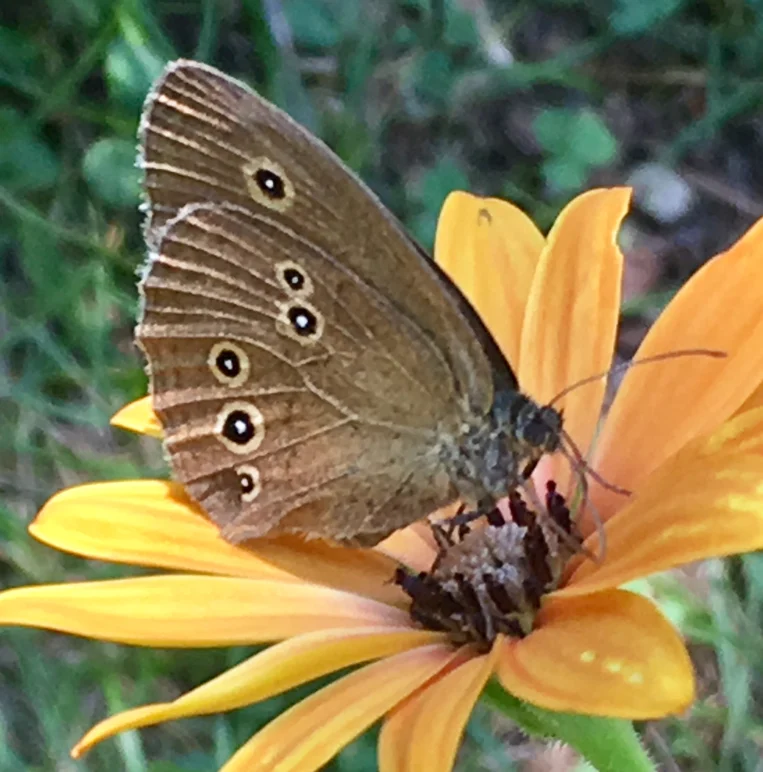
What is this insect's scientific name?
Aphantopus hyperantus
